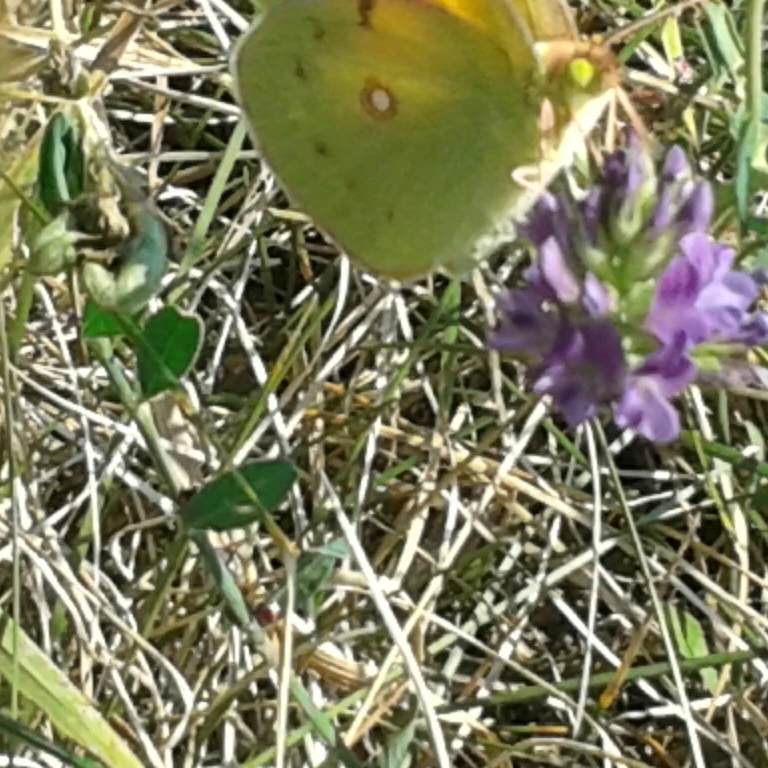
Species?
Colias croceus
